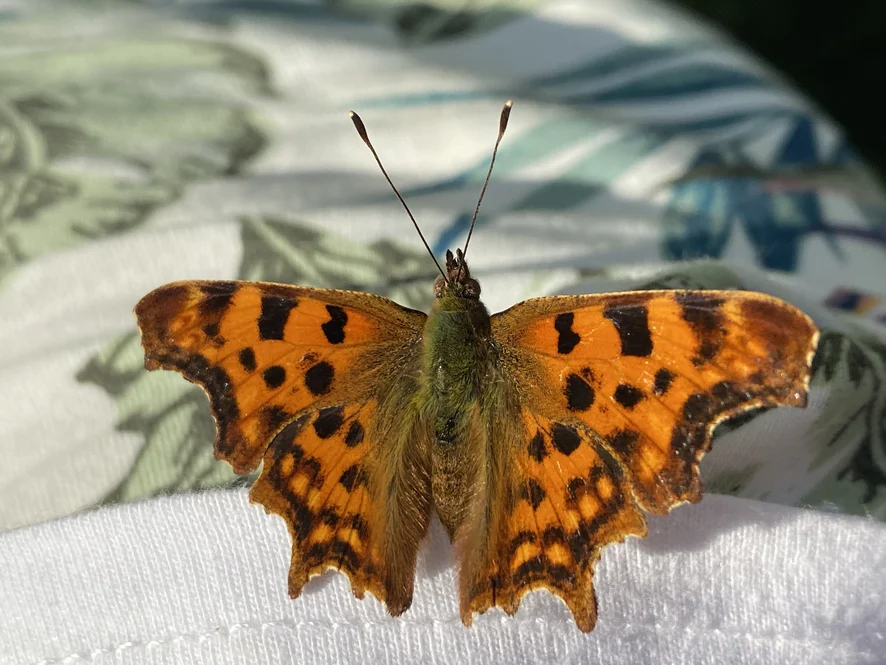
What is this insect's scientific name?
Polygonia c-album
